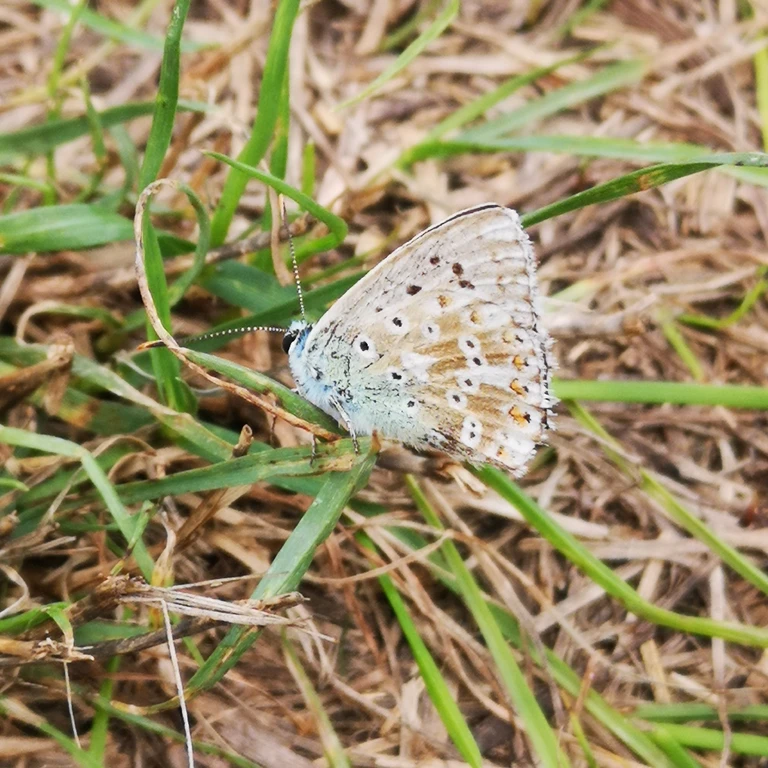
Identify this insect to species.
Lysandra coridon
